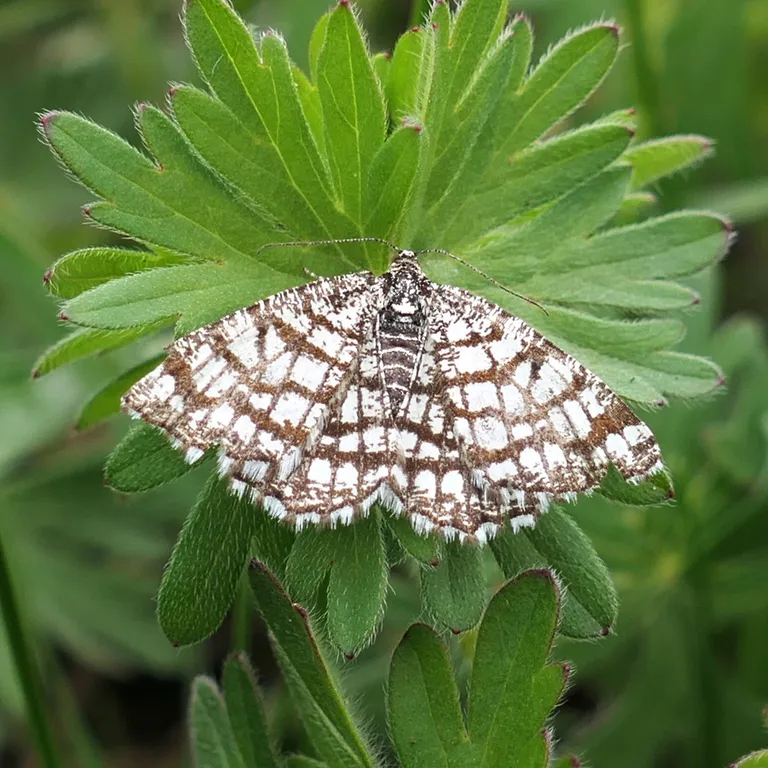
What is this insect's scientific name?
Chiasmia clathrata
